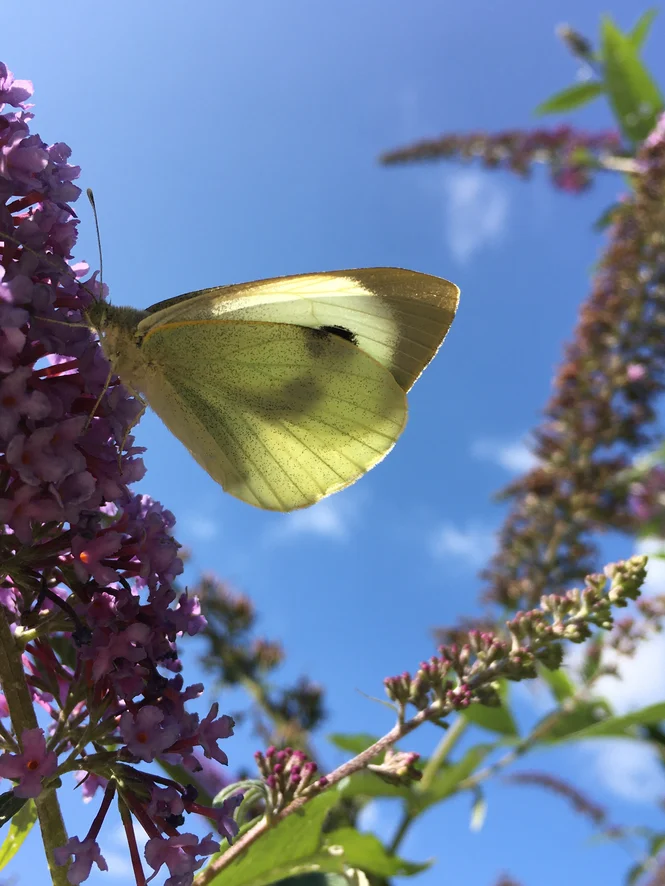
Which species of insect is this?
Pieris brassicae
